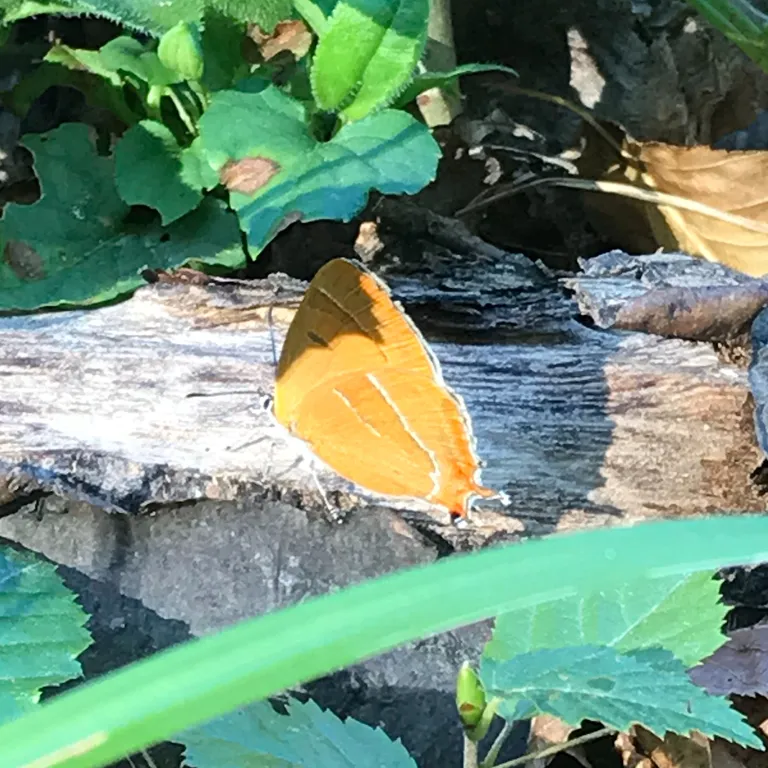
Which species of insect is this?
Thecla betulae
